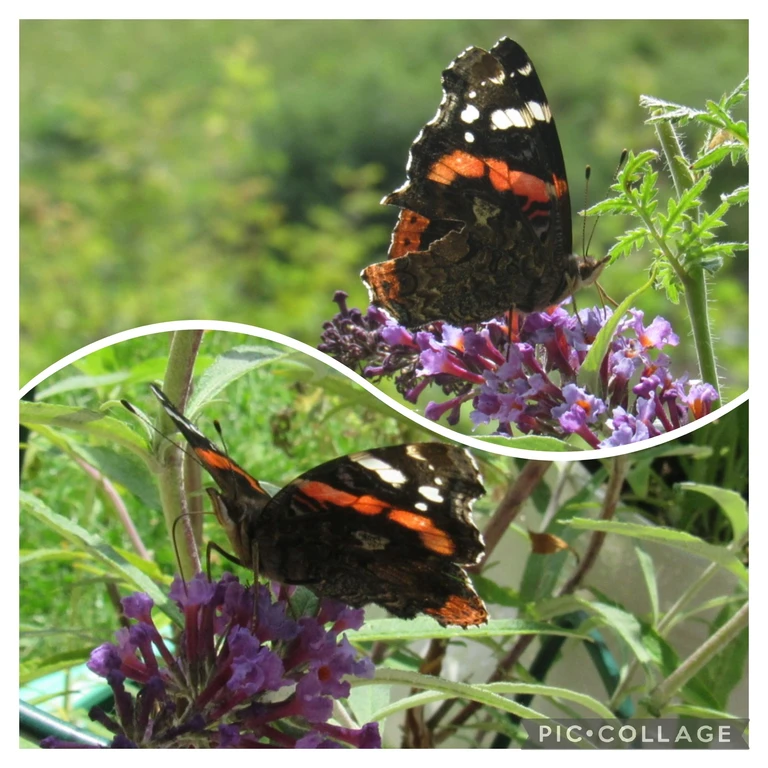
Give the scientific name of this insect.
Vanessa atalanta
